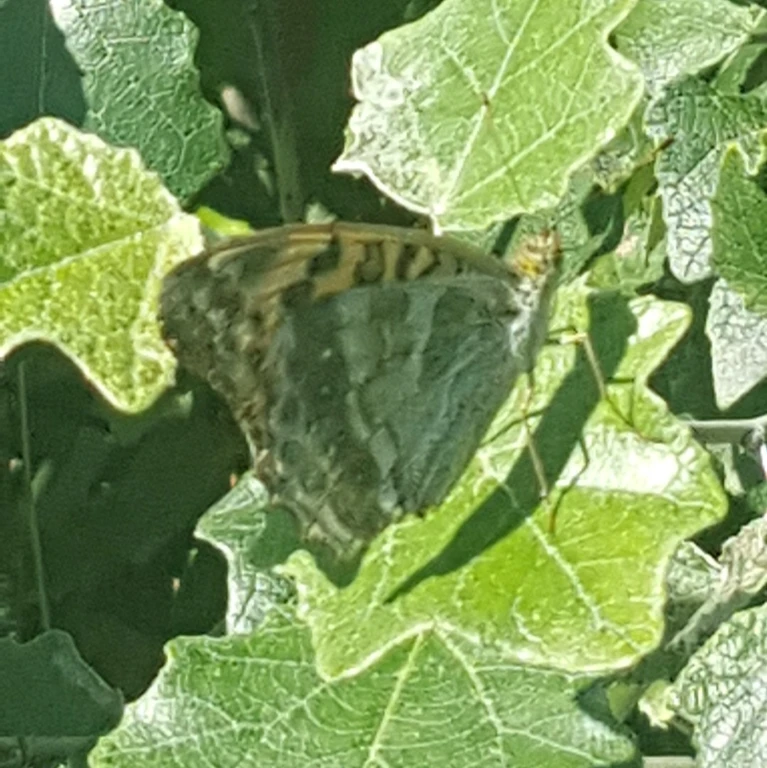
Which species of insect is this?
Argynnis paphia
